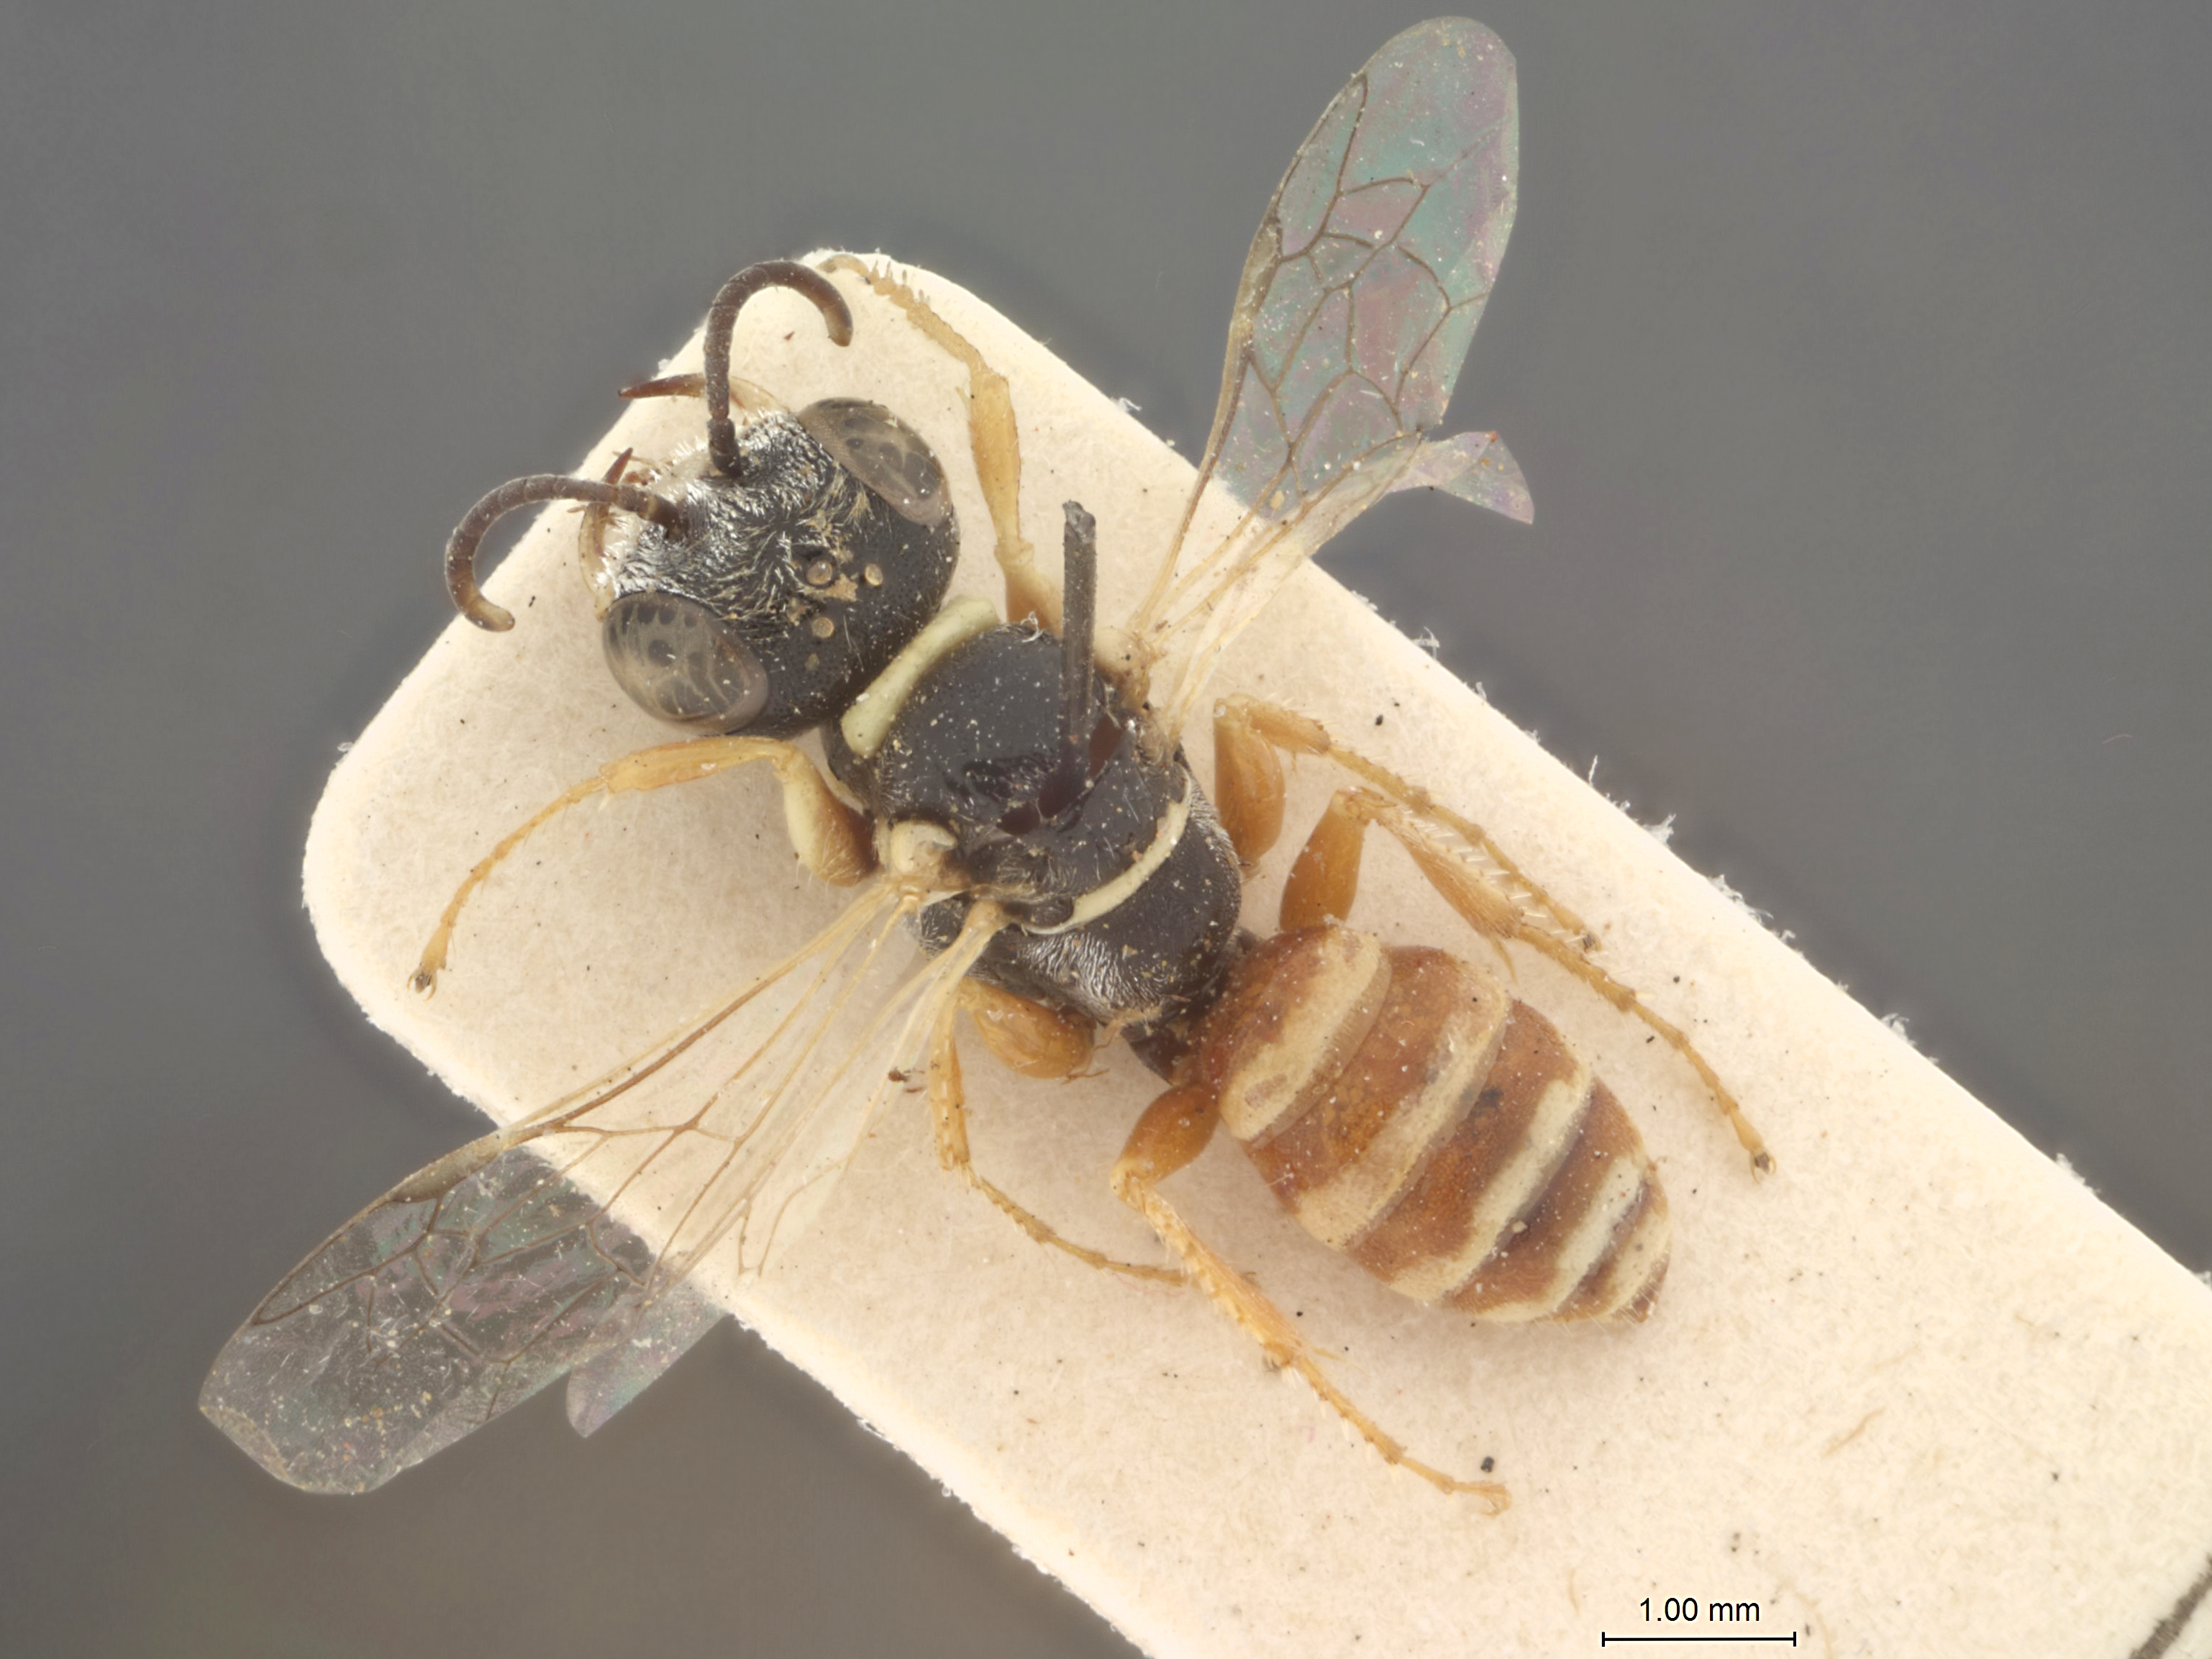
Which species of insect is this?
Philanthus soikai
